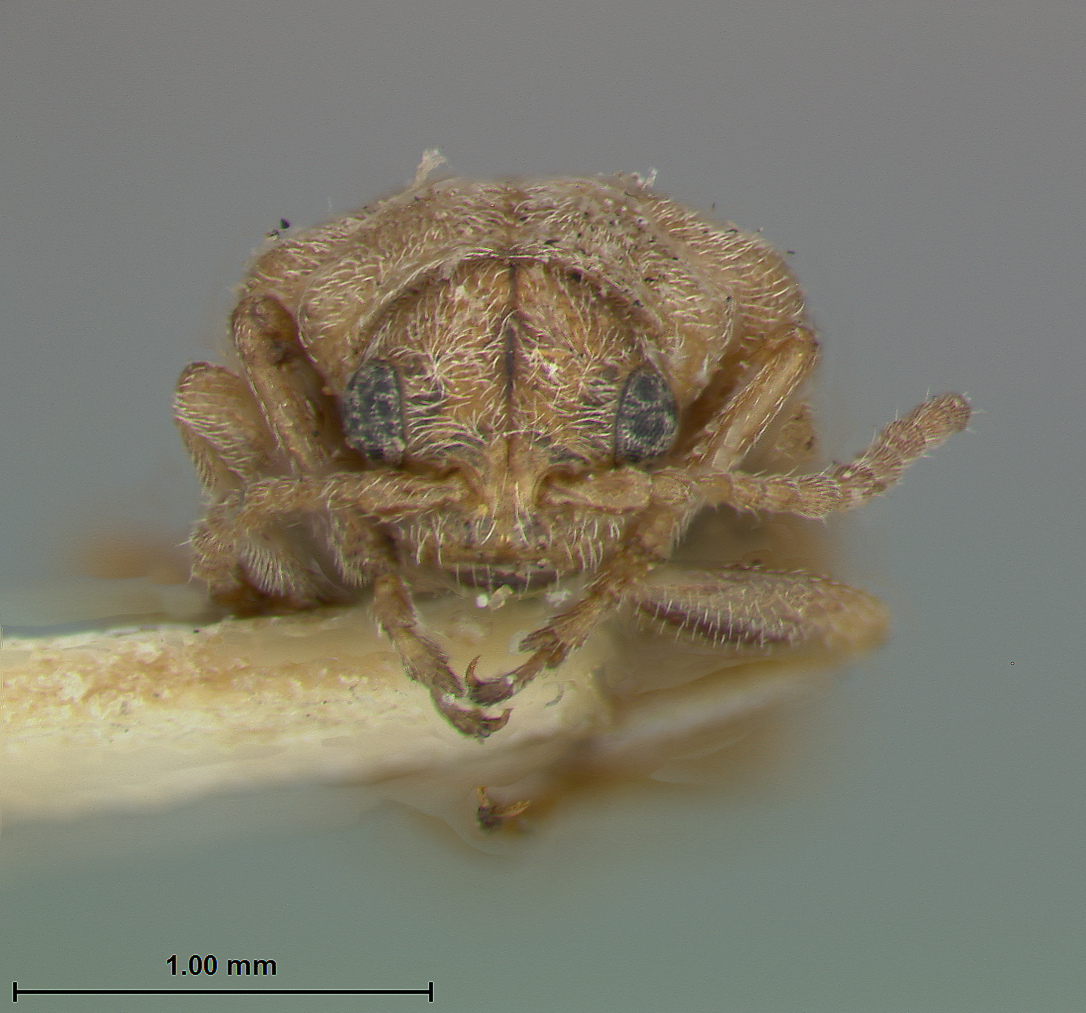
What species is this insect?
Monoxia pallida
